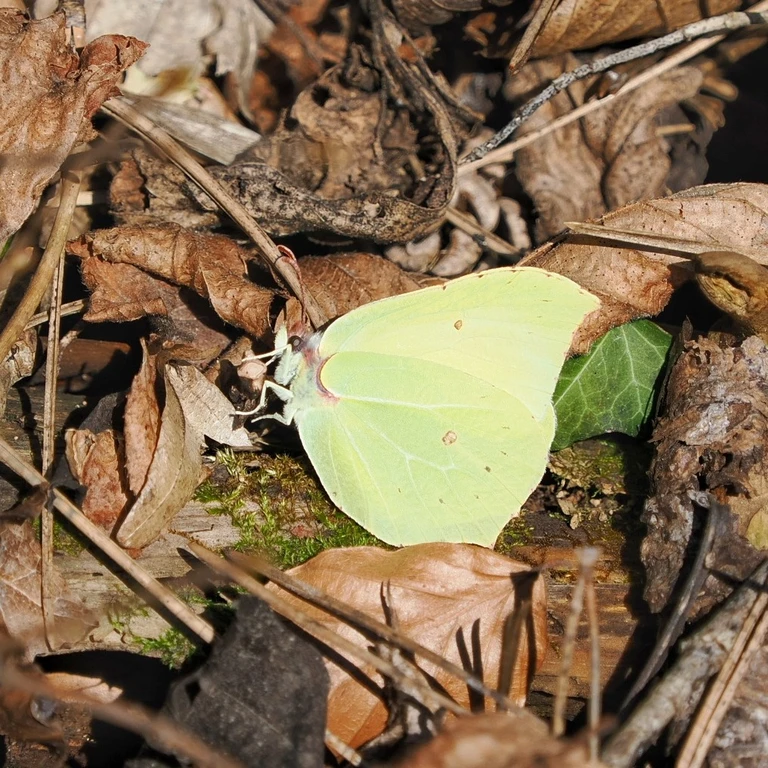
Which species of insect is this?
Gonepteryx rhamni
